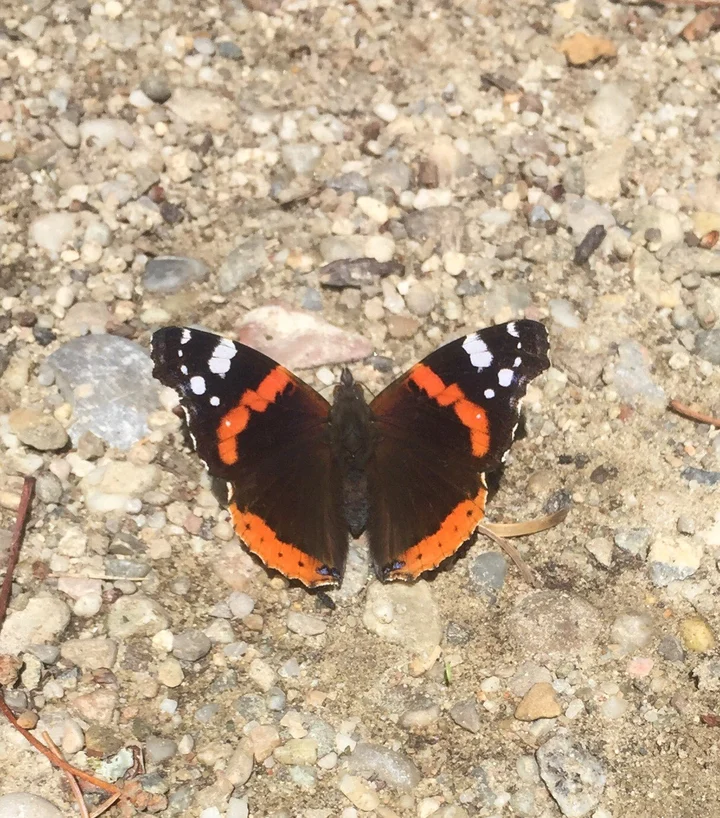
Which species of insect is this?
Vanessa atalanta
